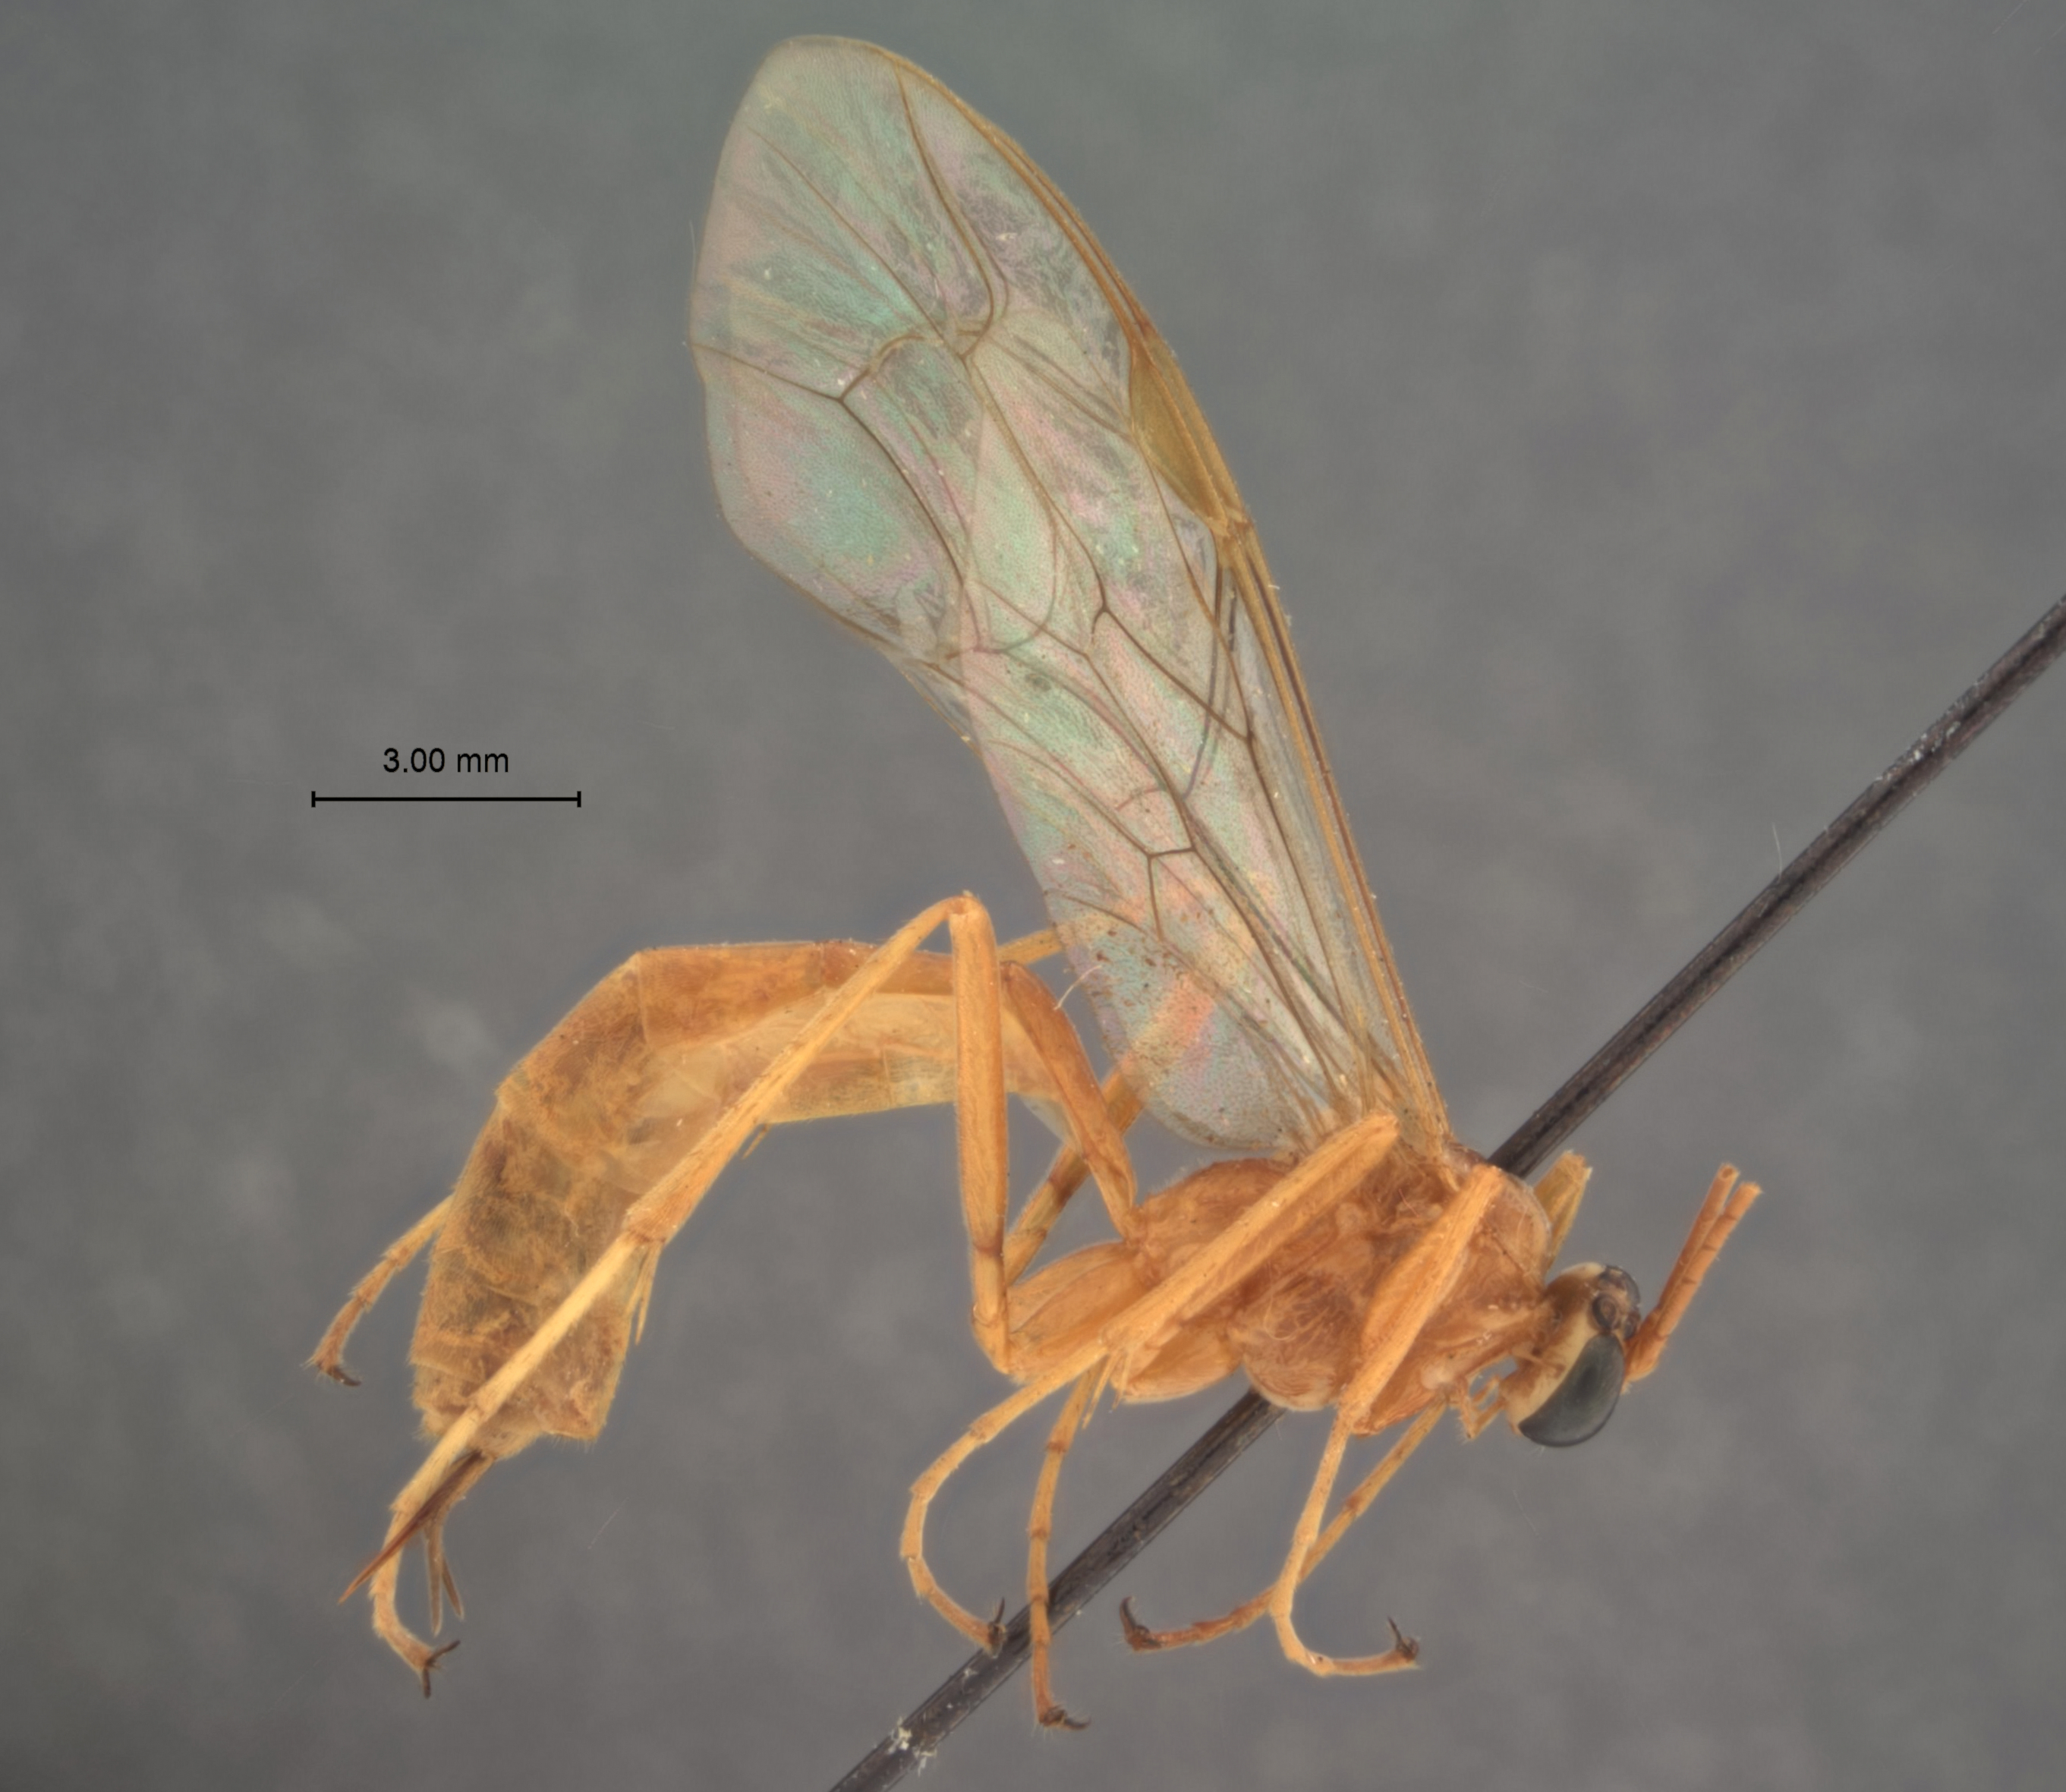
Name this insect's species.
Paniscus pallens
